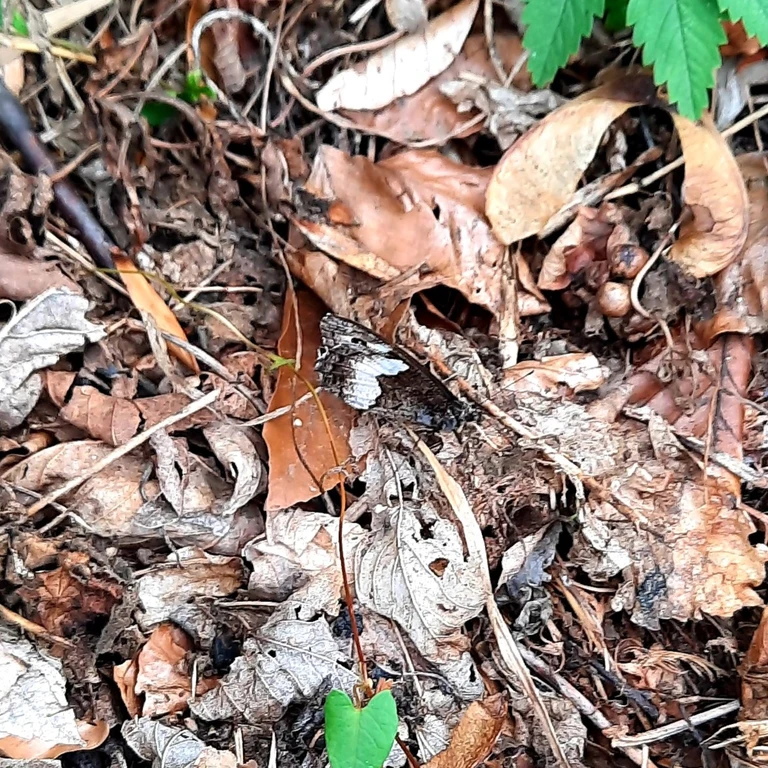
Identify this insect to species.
Hipparchia alcyone
